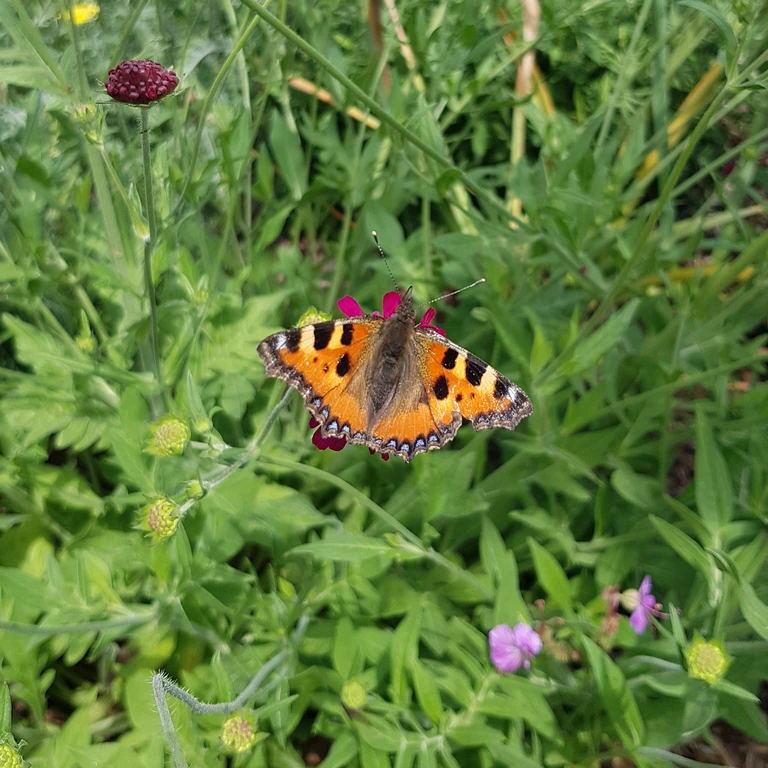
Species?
Aglais urticae
